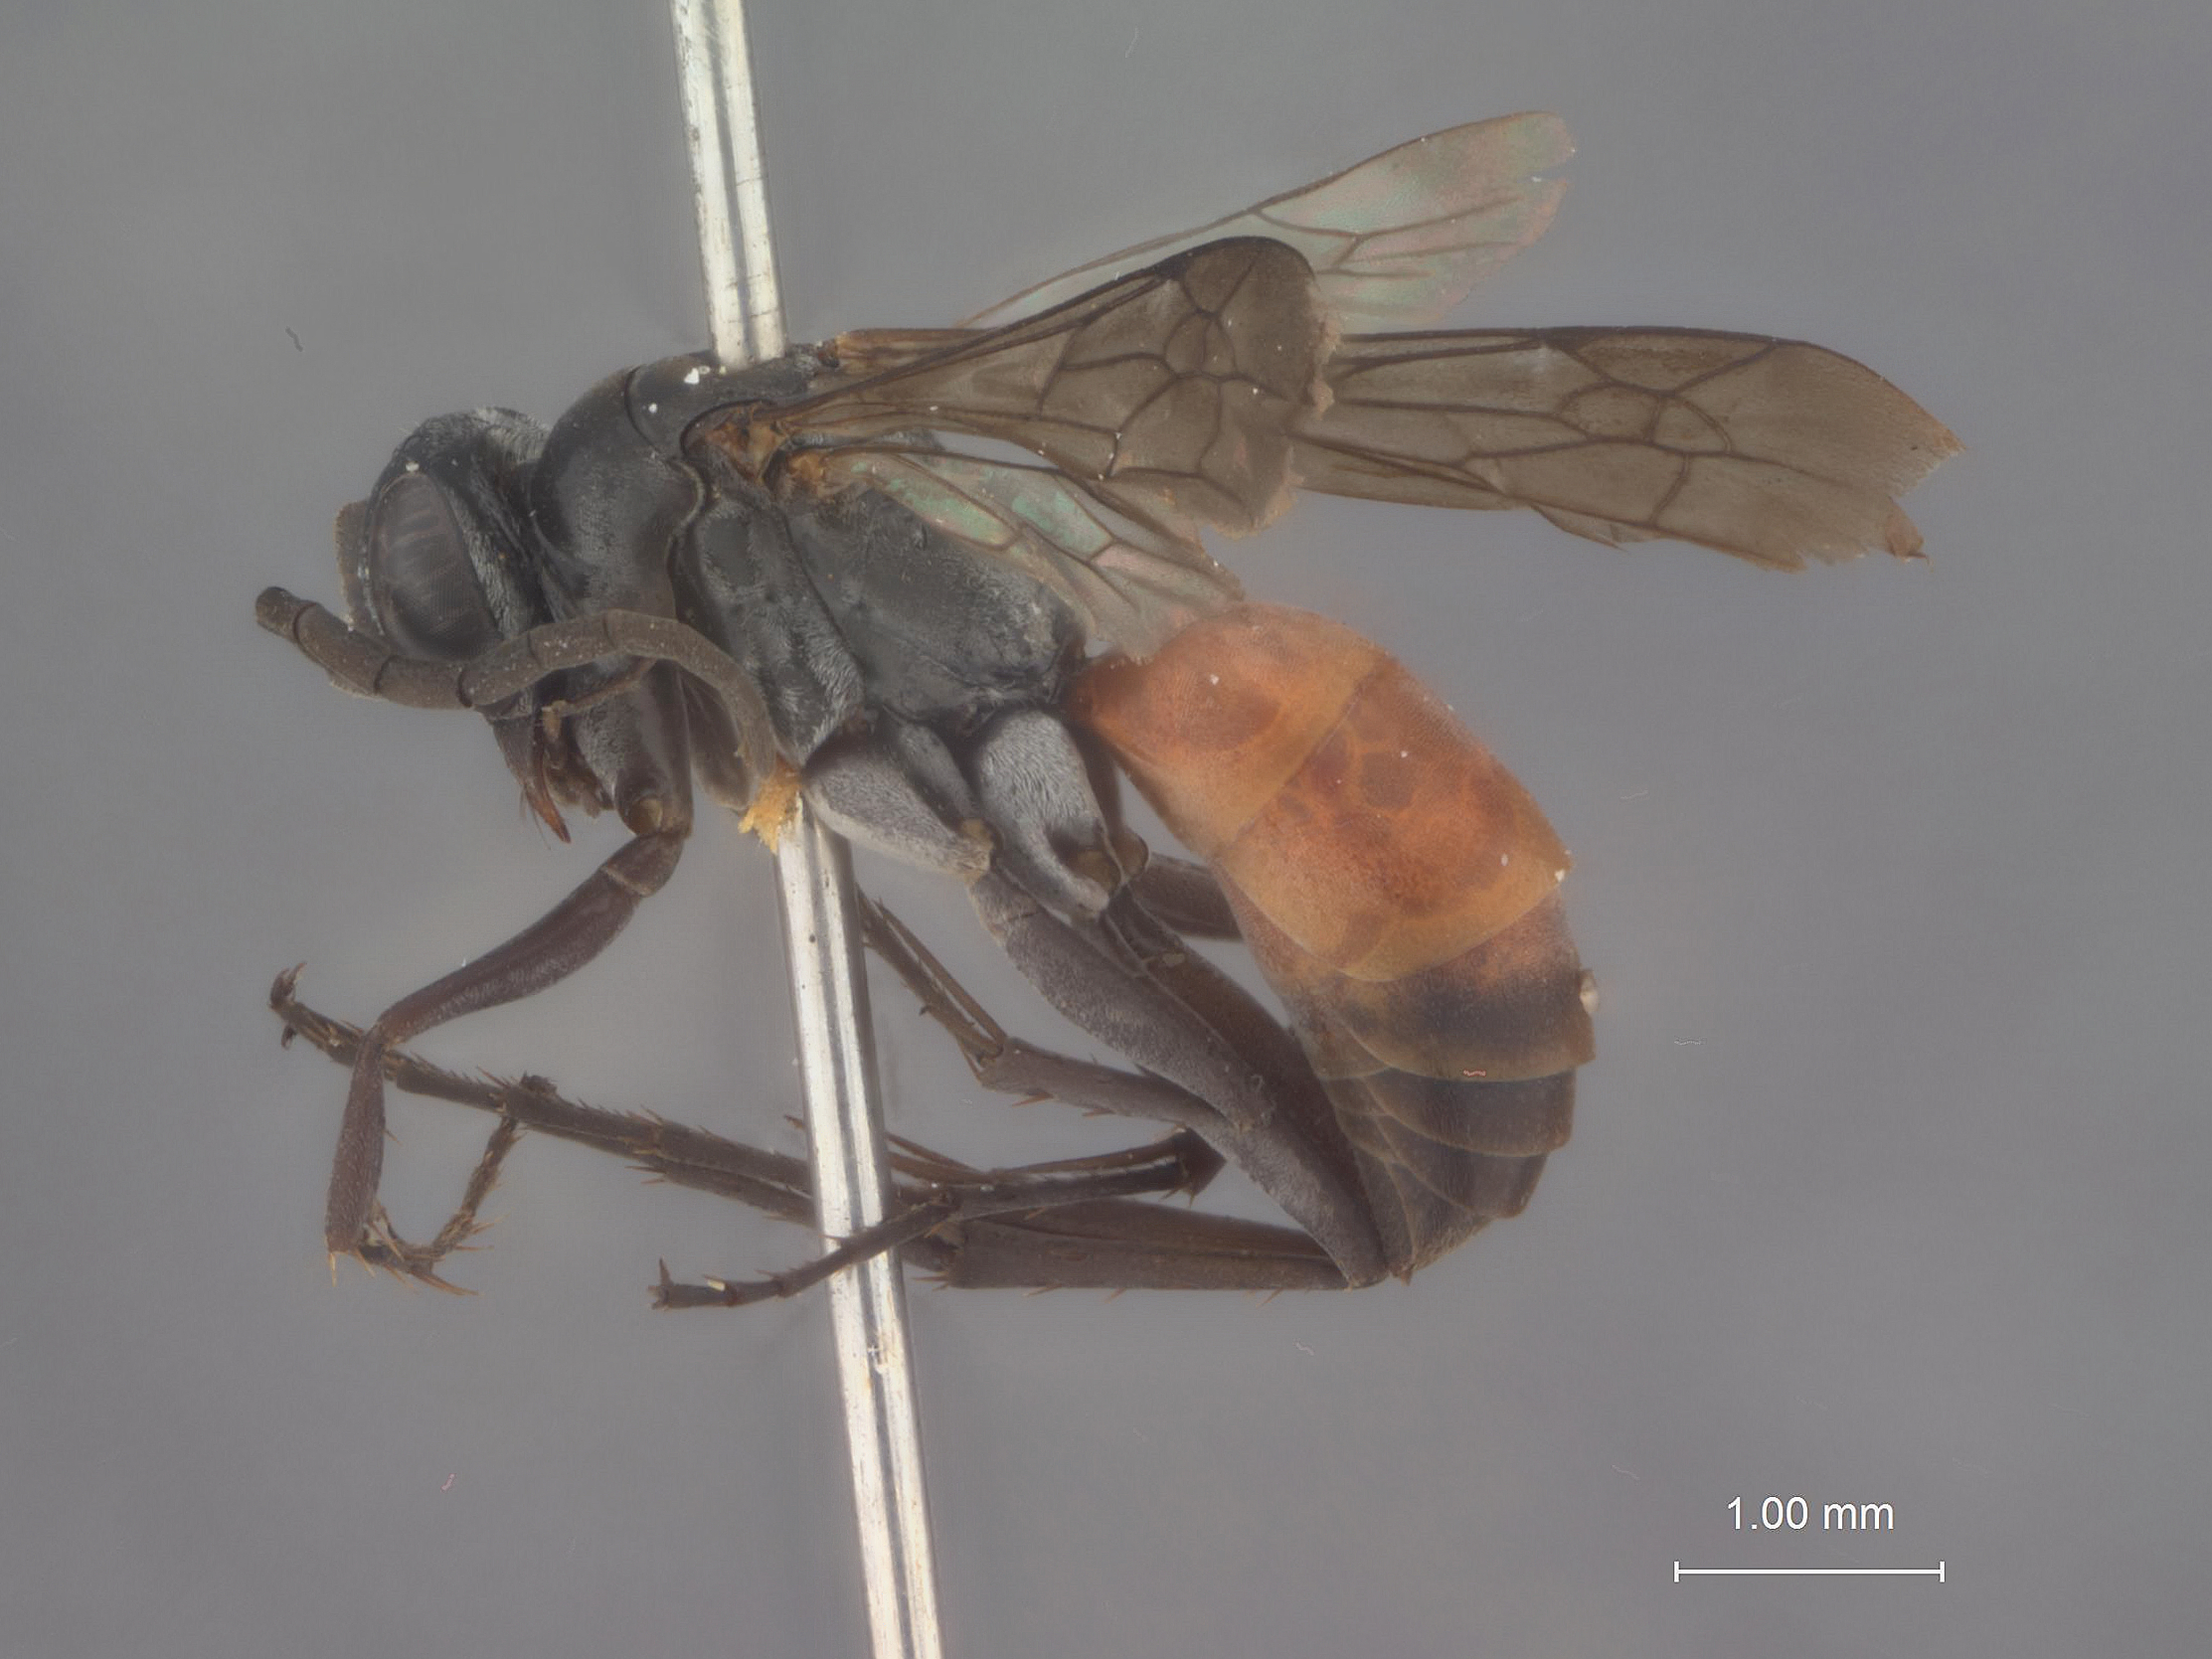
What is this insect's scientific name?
Evagetes taiwanus
